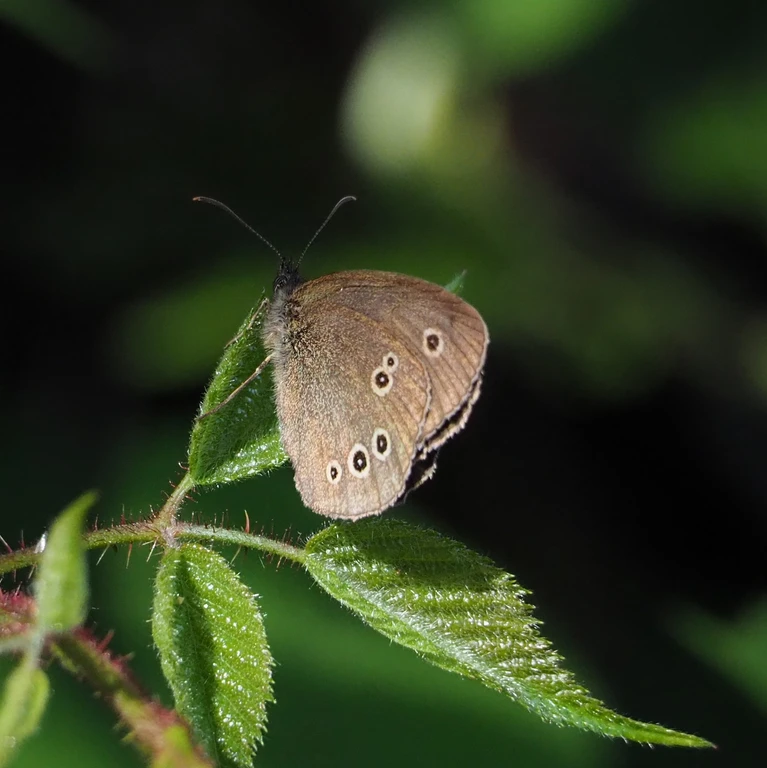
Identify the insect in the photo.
Aphantopus hyperantus
